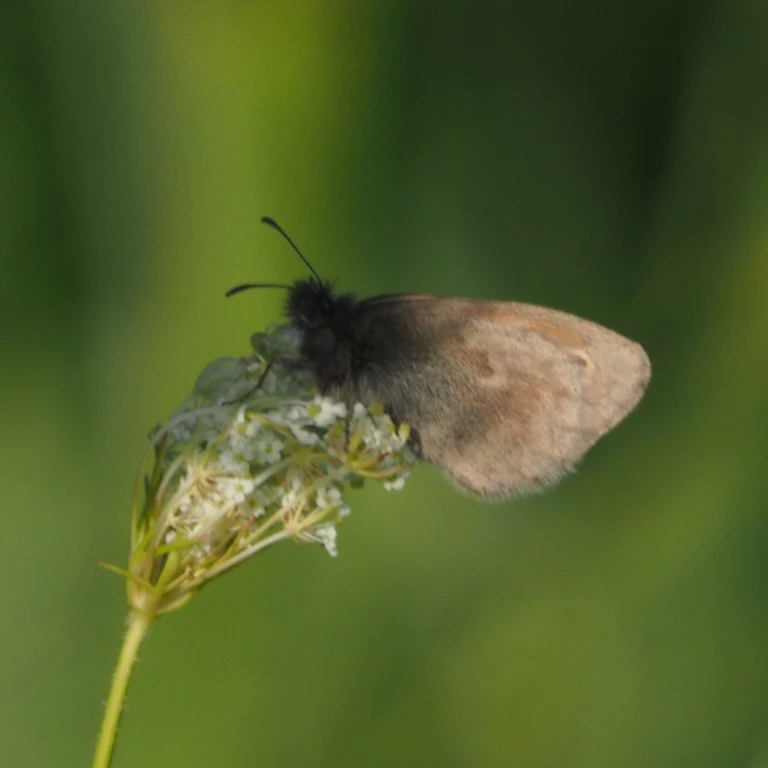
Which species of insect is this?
Coenonympha pamphilus
